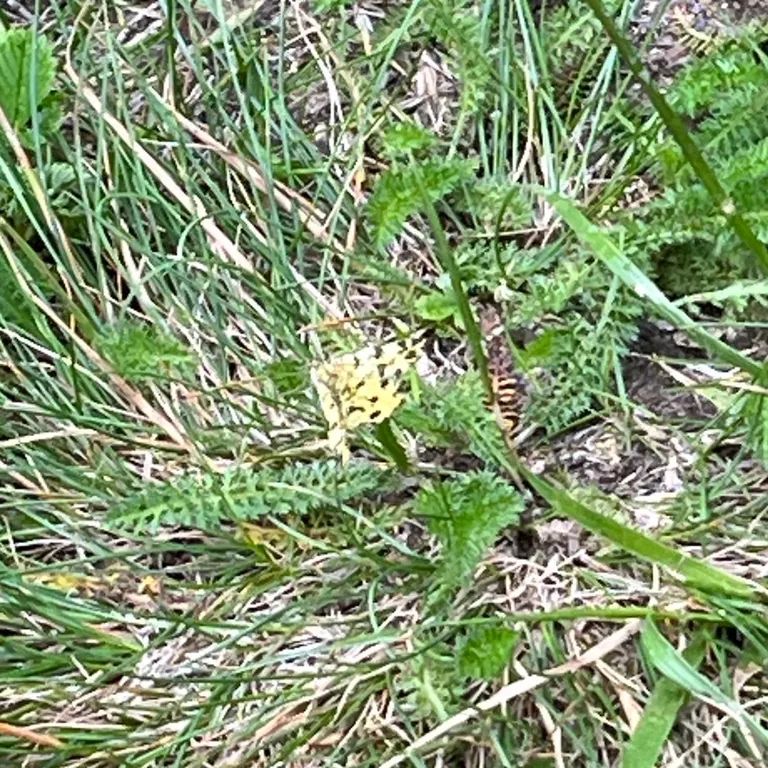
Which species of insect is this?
Pseudopanthera macularia
